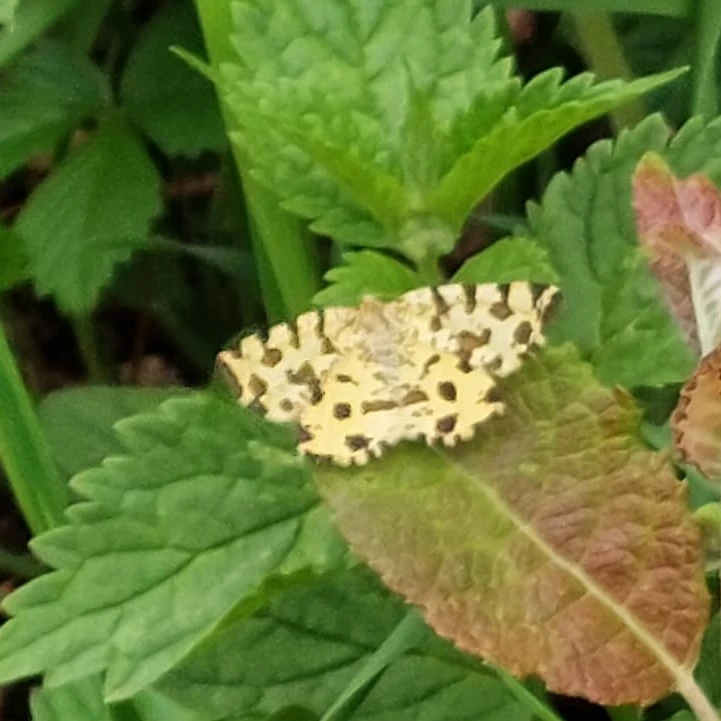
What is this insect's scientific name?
Pseudopanthera macularia
